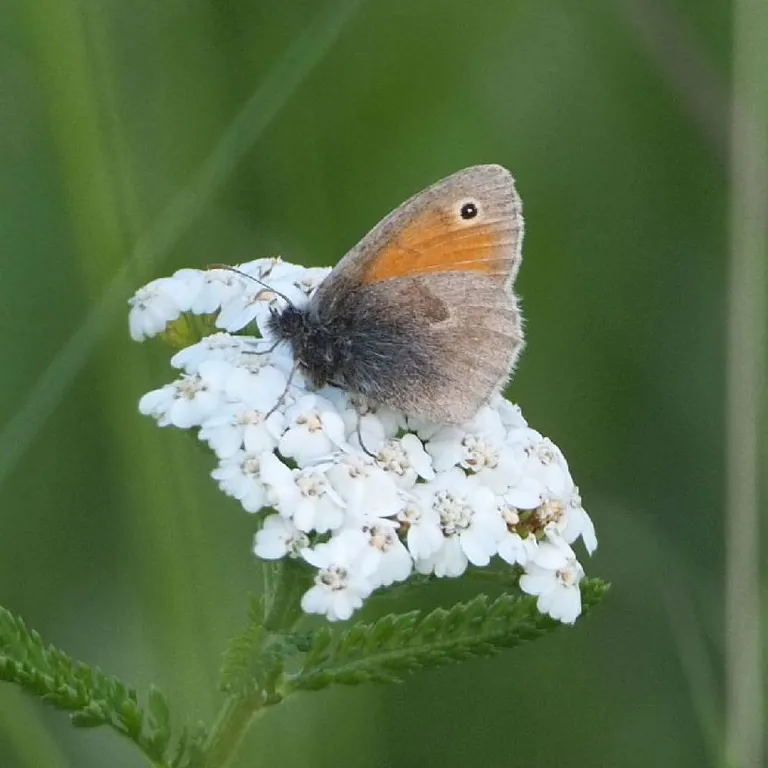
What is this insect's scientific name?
Coenonympha pamphilus
